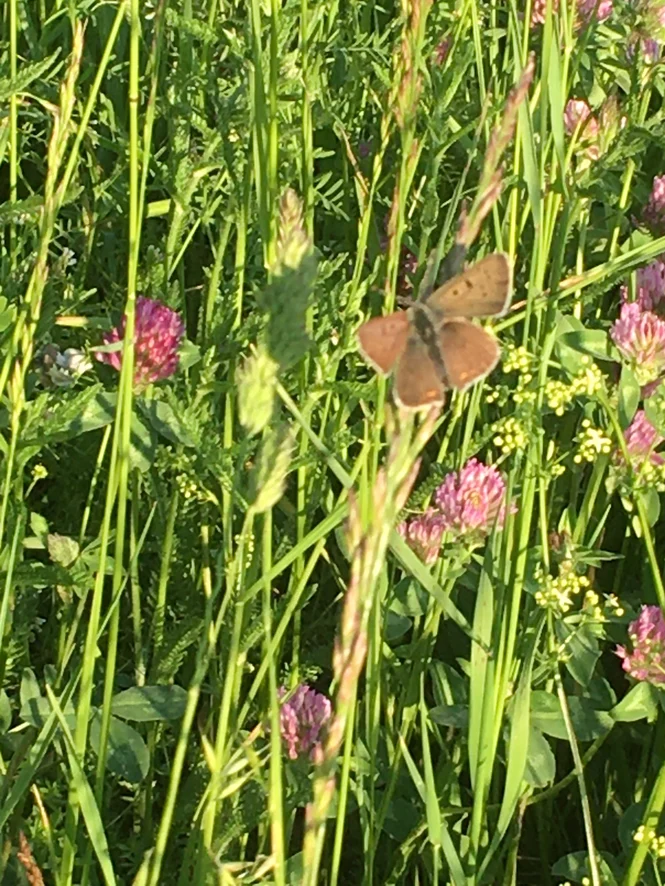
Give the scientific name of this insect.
Lycaena tityrus (also Loweia tityrus)
